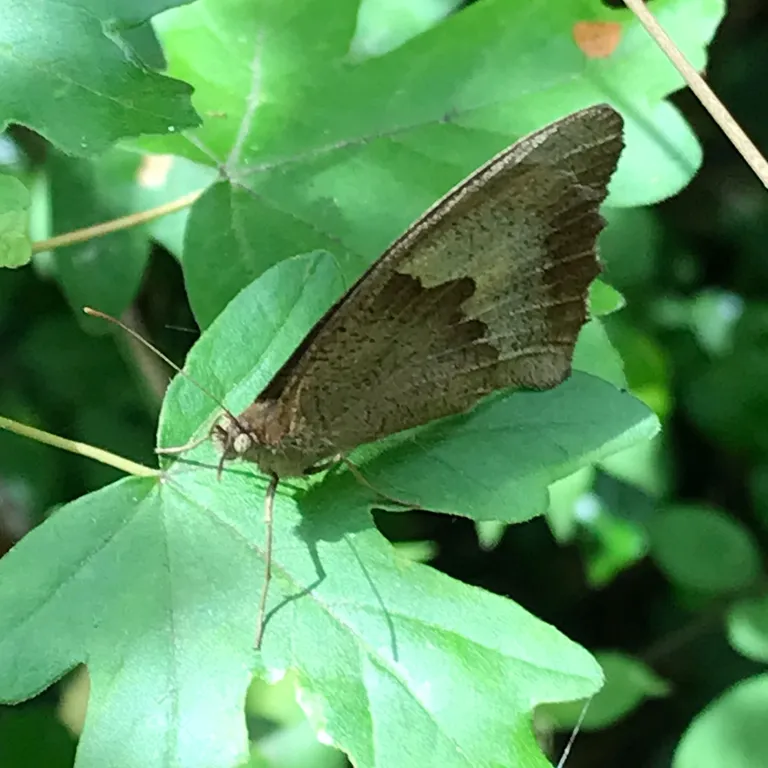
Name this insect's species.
Maniola jurtina
